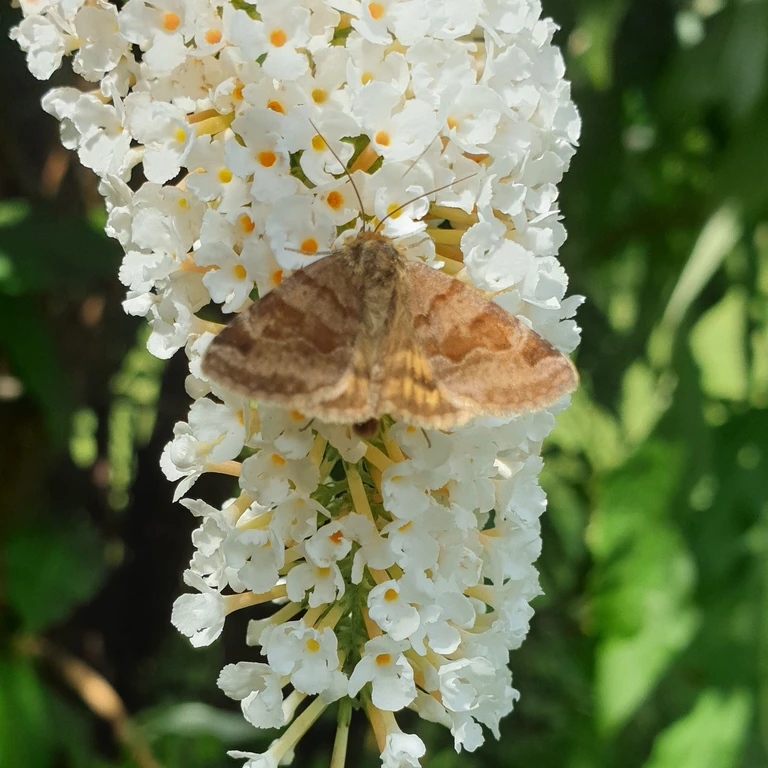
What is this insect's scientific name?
Euclidia glyphica
